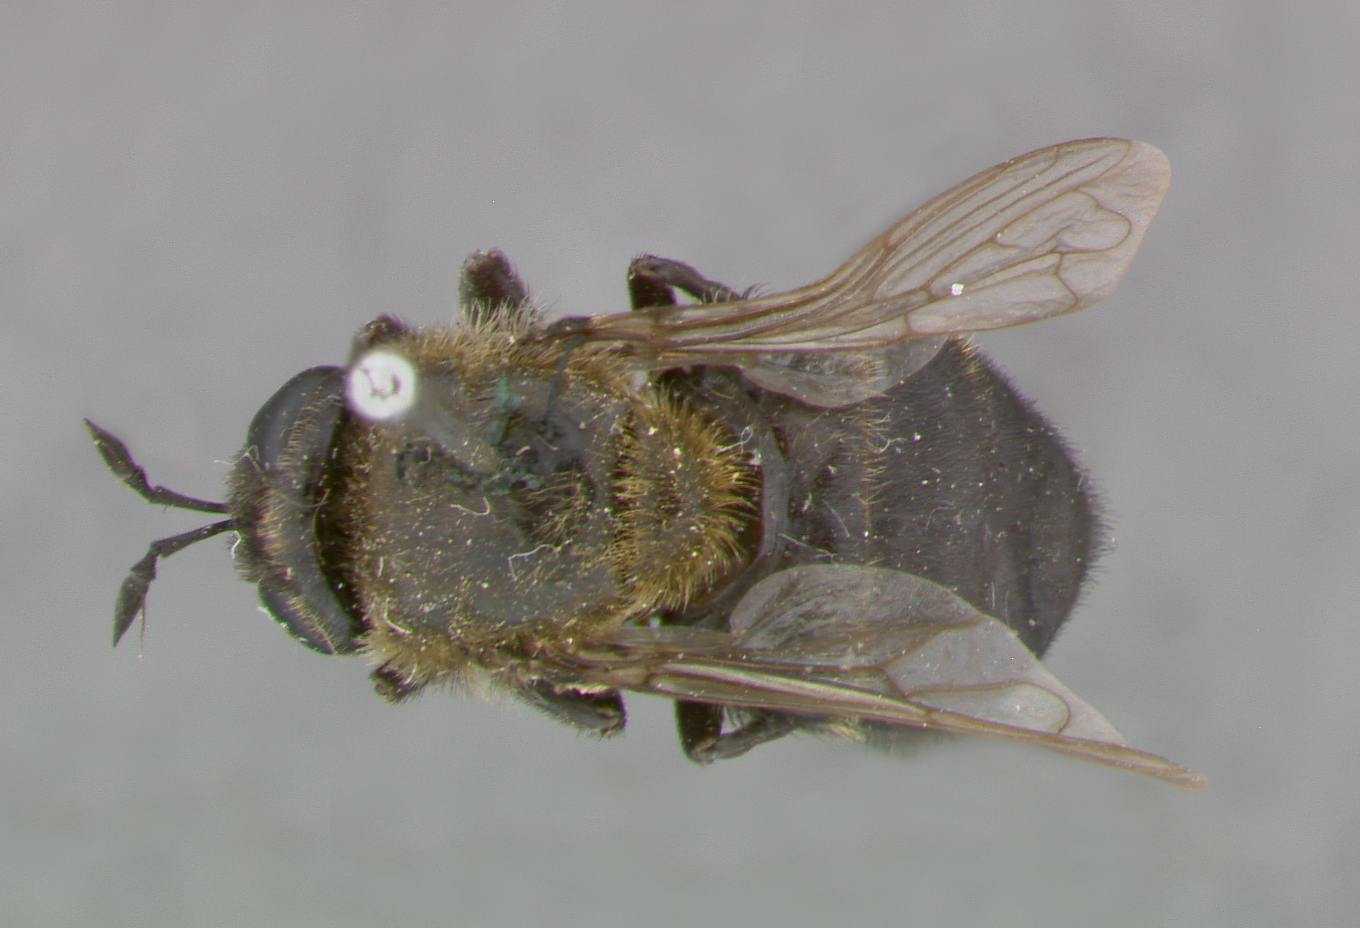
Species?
Microdon modestus
